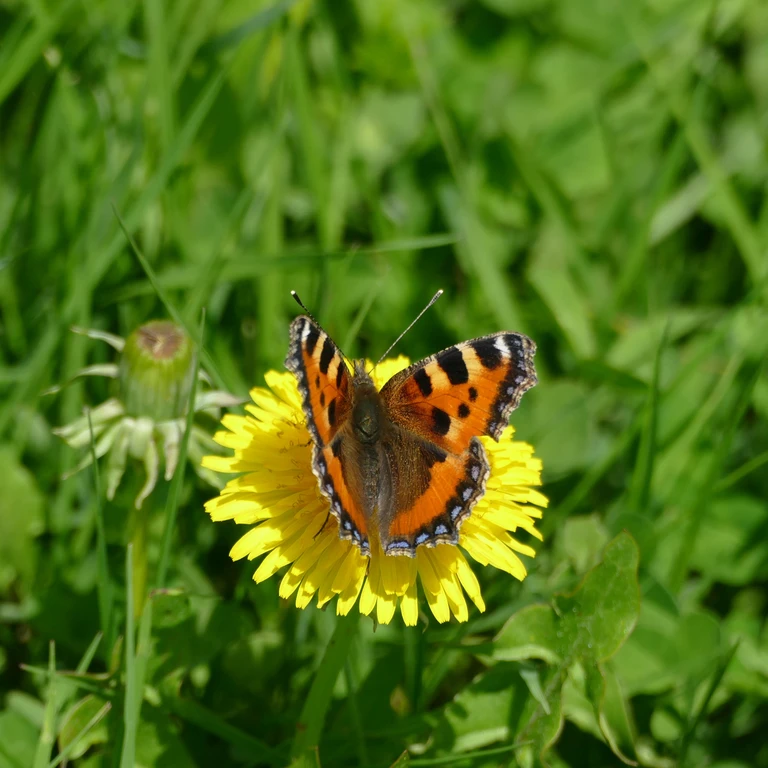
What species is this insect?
Aglais urticae
